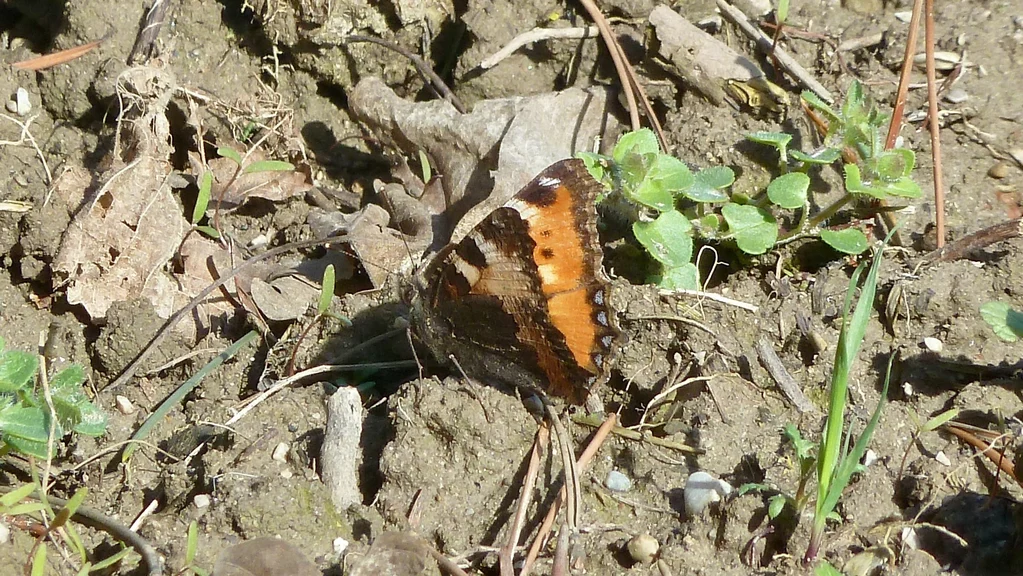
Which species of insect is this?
Aglais urticae
